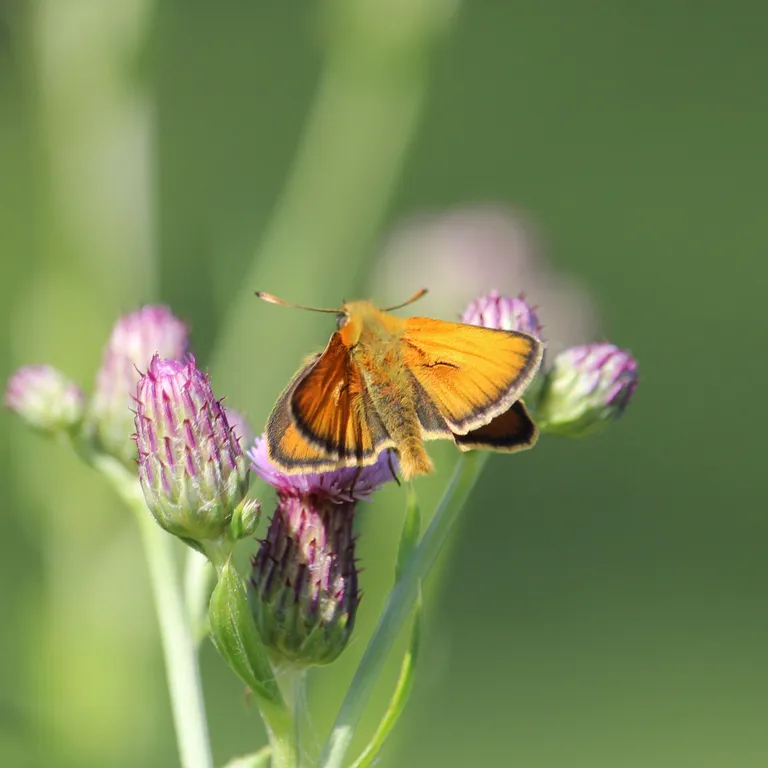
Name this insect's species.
Thymelicus sylvestris
